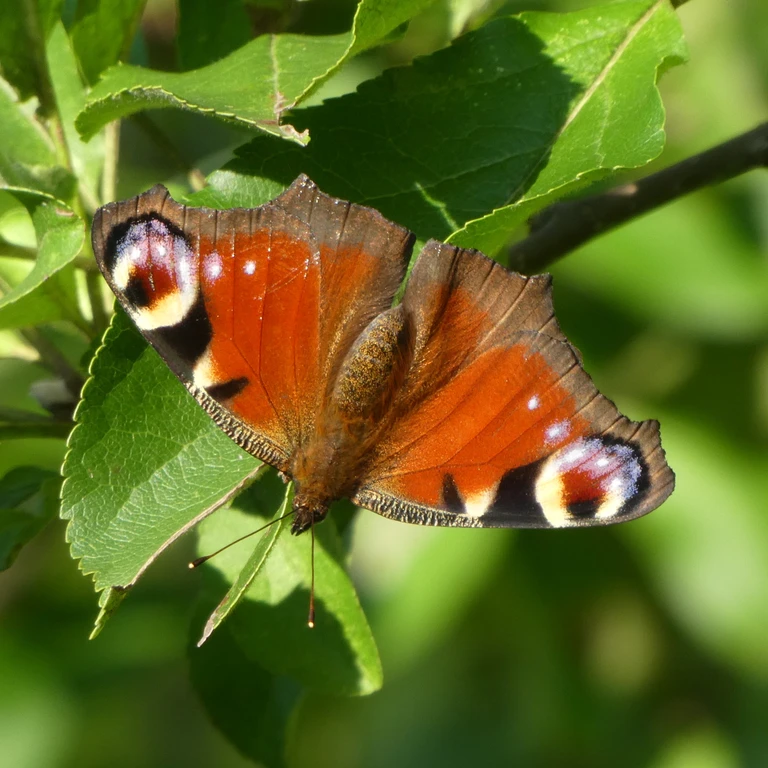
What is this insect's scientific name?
Aglais io
